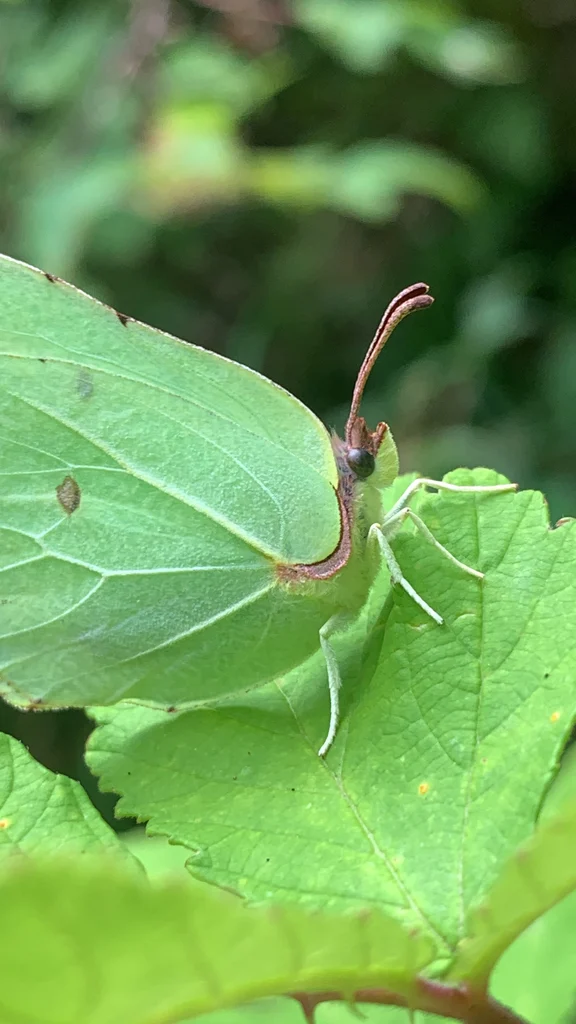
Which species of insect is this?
Gonepteryx rhamni
